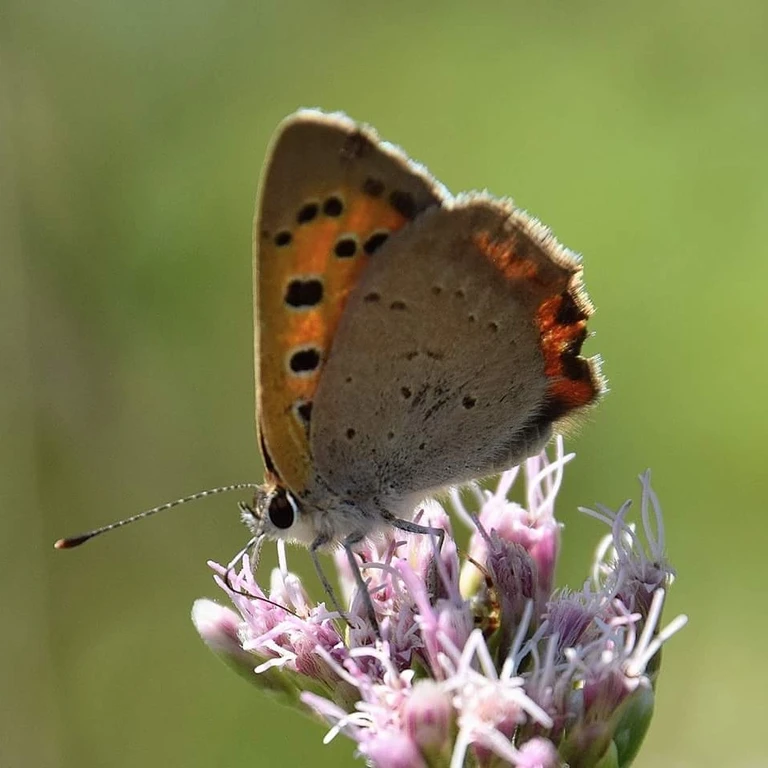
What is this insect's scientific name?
Lycaena phlaeas
